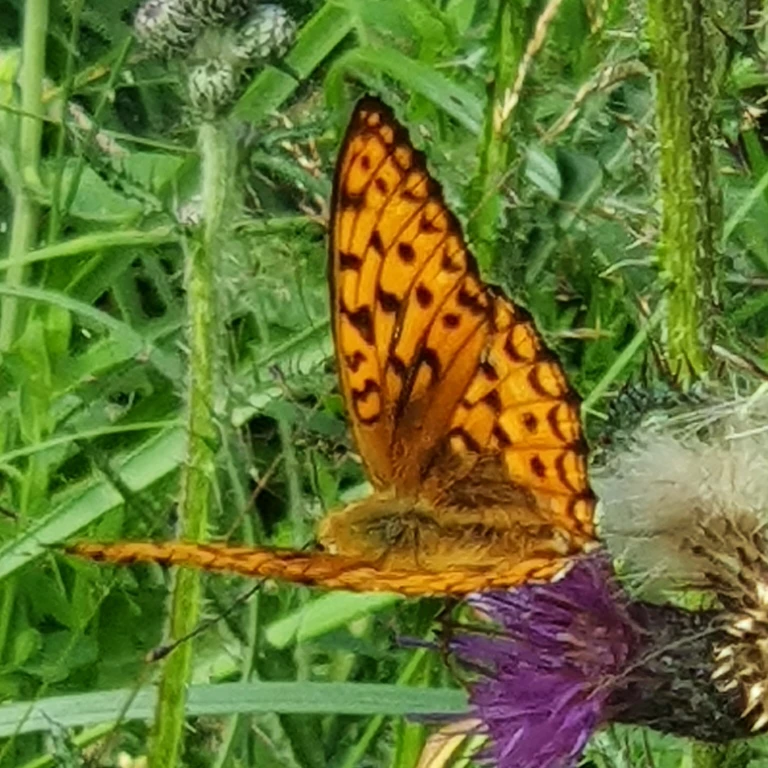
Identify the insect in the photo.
Fabriciana adippe
